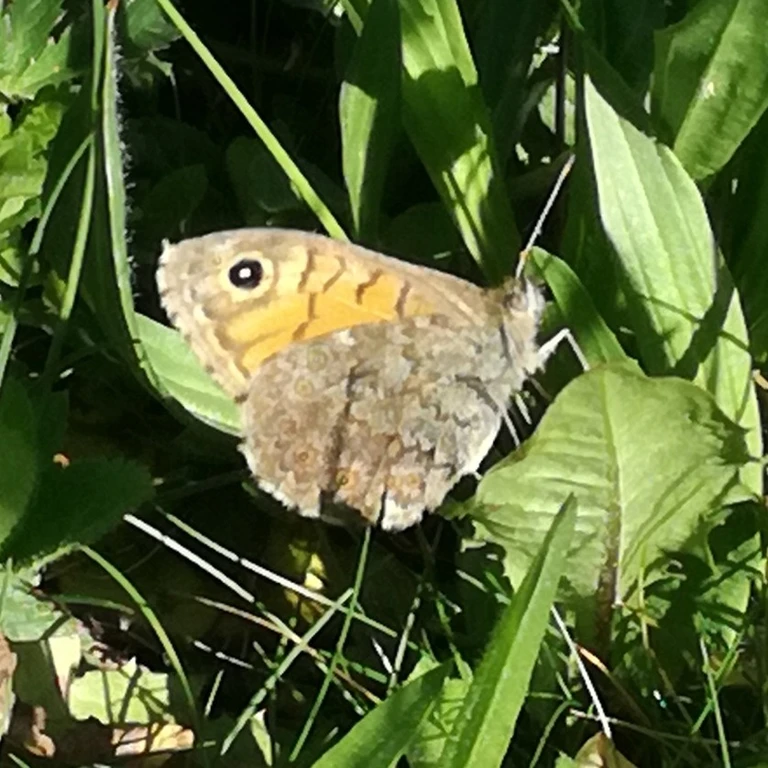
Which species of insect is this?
Lasiommata megera (also Pararge megera)
